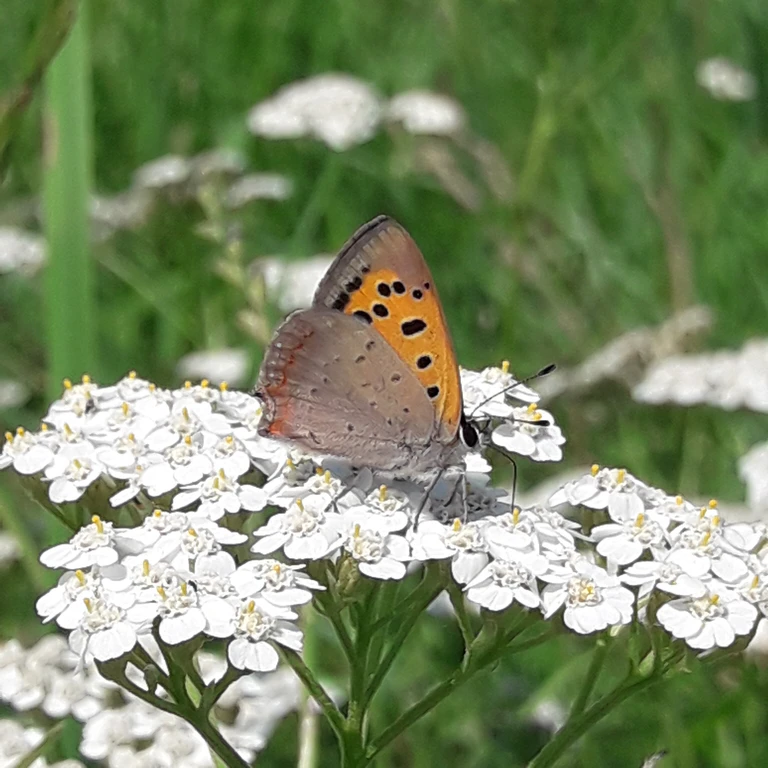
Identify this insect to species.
Lycaena phlaeas
